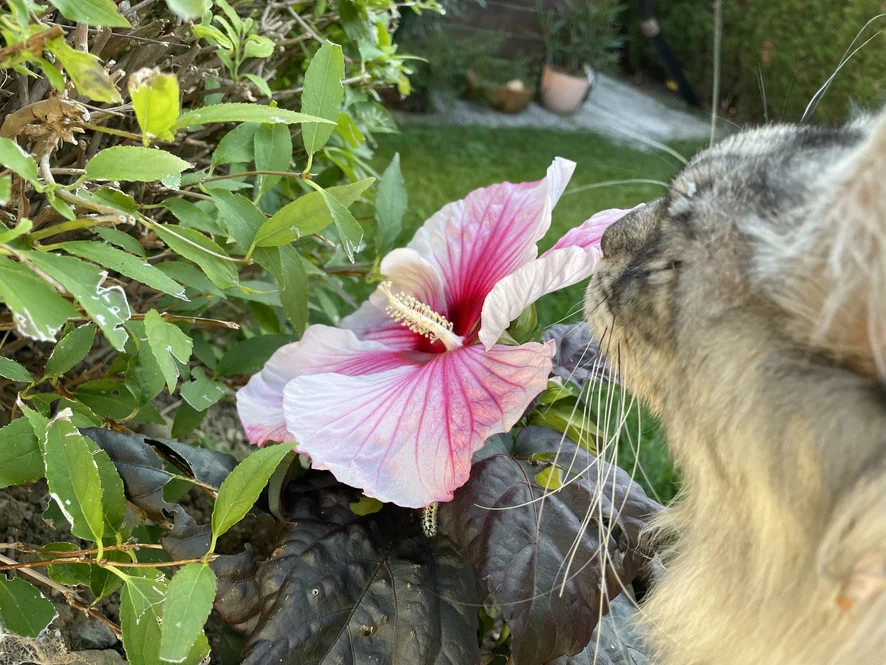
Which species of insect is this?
Pieris brassicae
